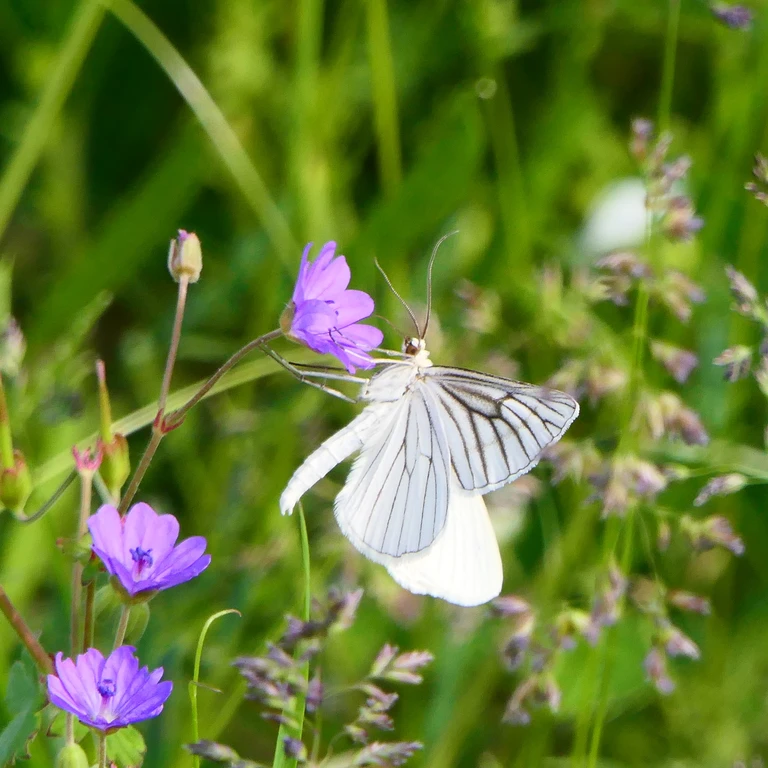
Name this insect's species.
Siona lineata
